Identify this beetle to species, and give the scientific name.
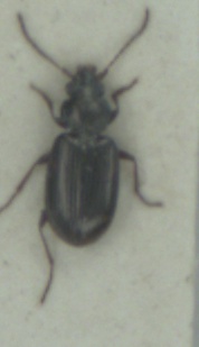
Bembidion varium
